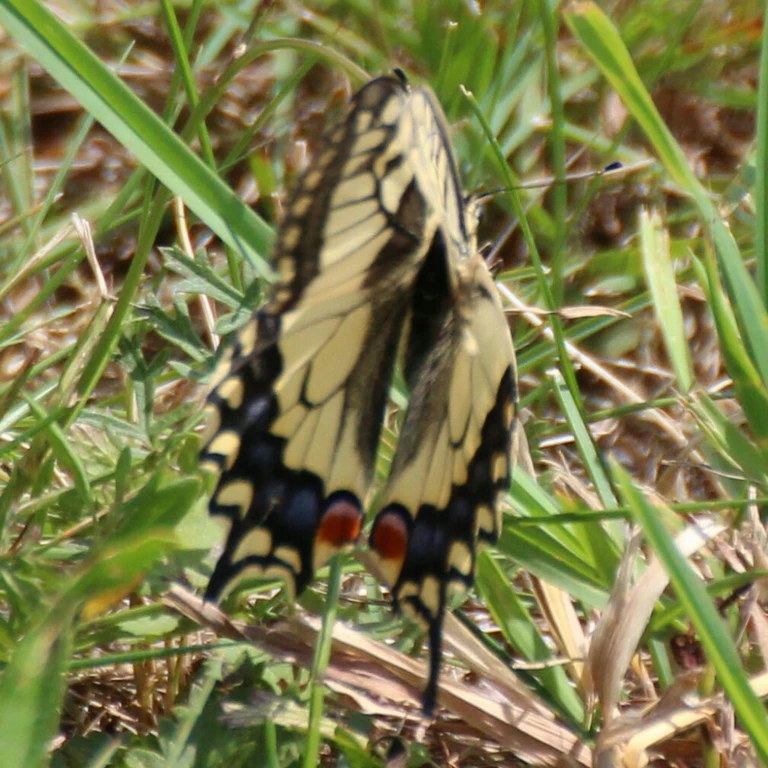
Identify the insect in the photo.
Papilio machaon
